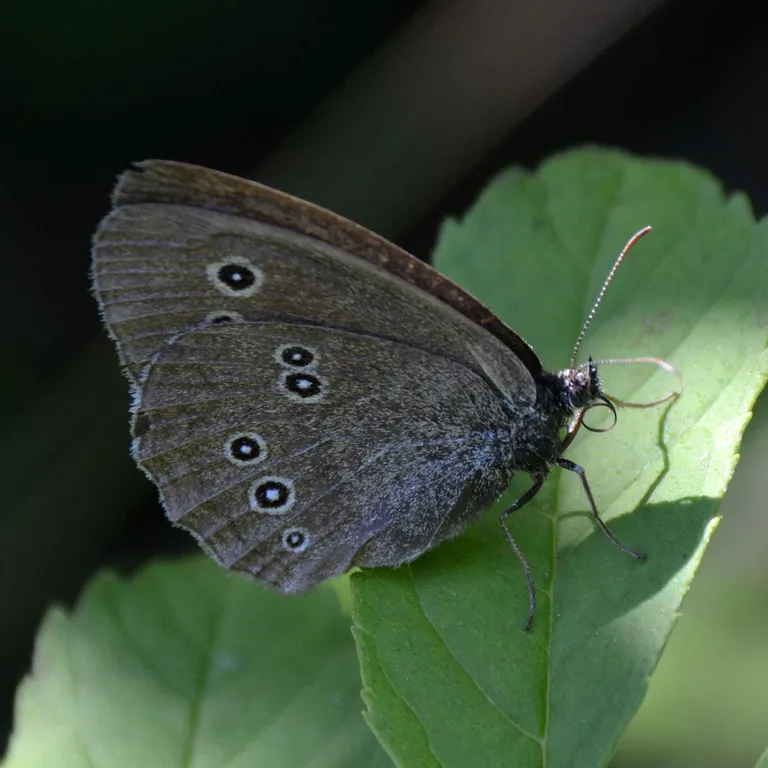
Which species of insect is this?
Aphantopus hyperantus
